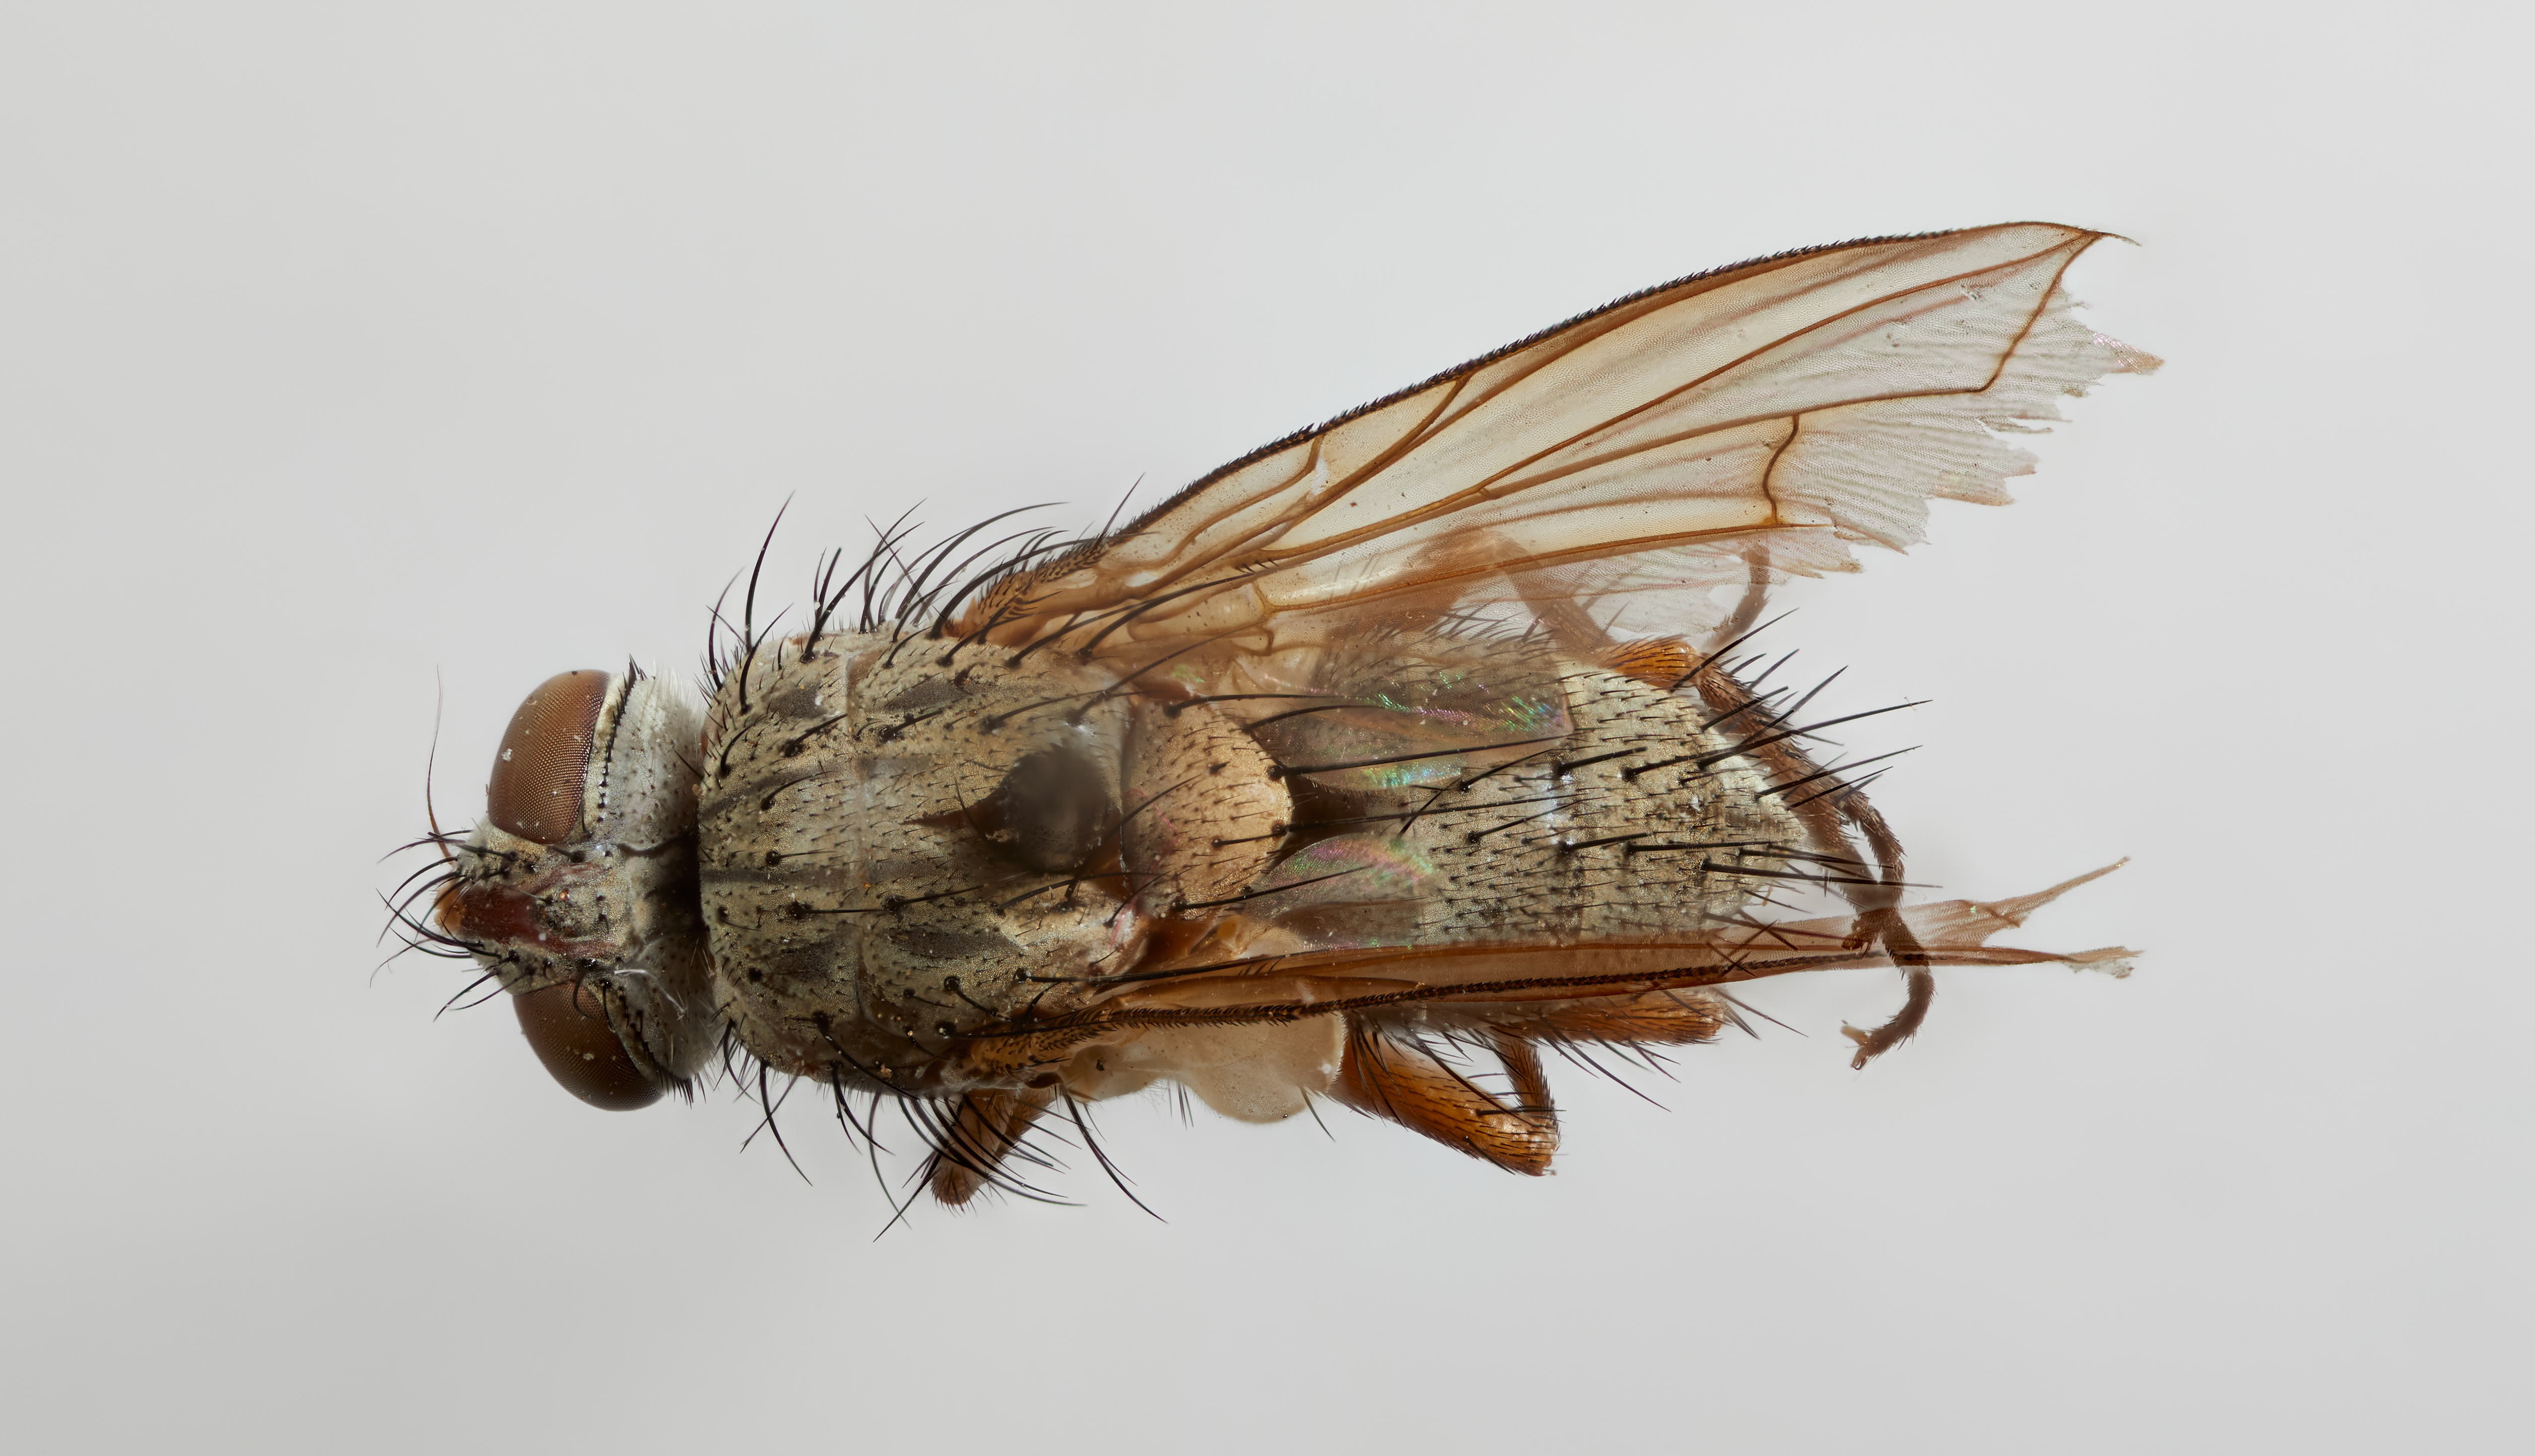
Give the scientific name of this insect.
Meigenielloides cinerea
